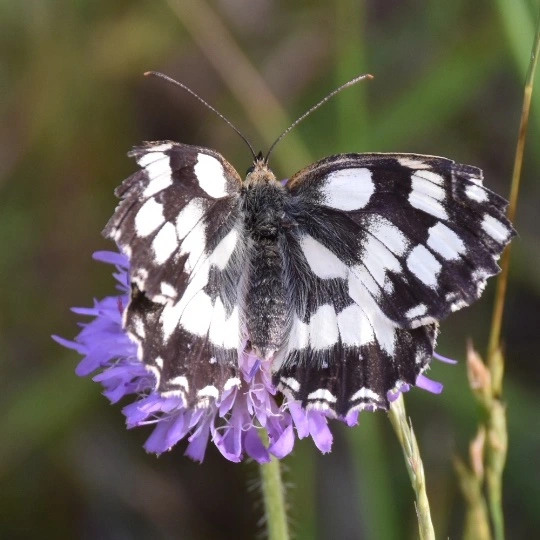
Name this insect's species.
Melanargia galathea
